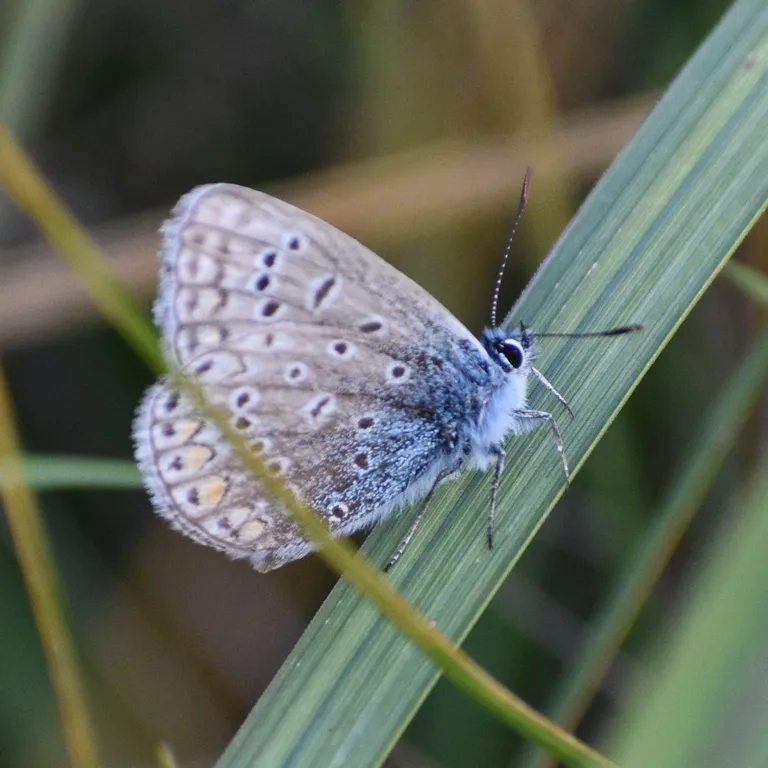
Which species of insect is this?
Polyommatus icarus
